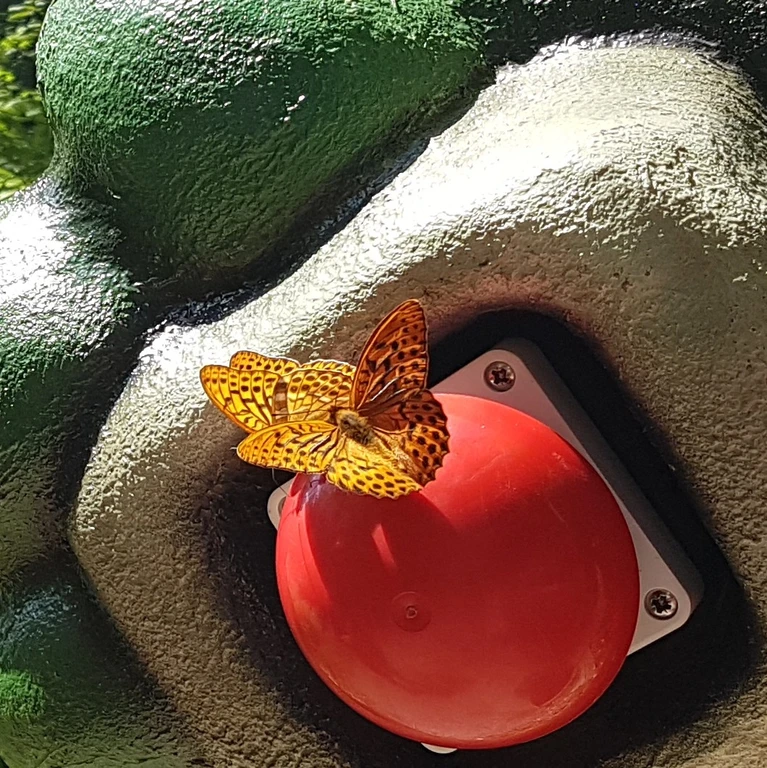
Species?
Argynnis paphia
